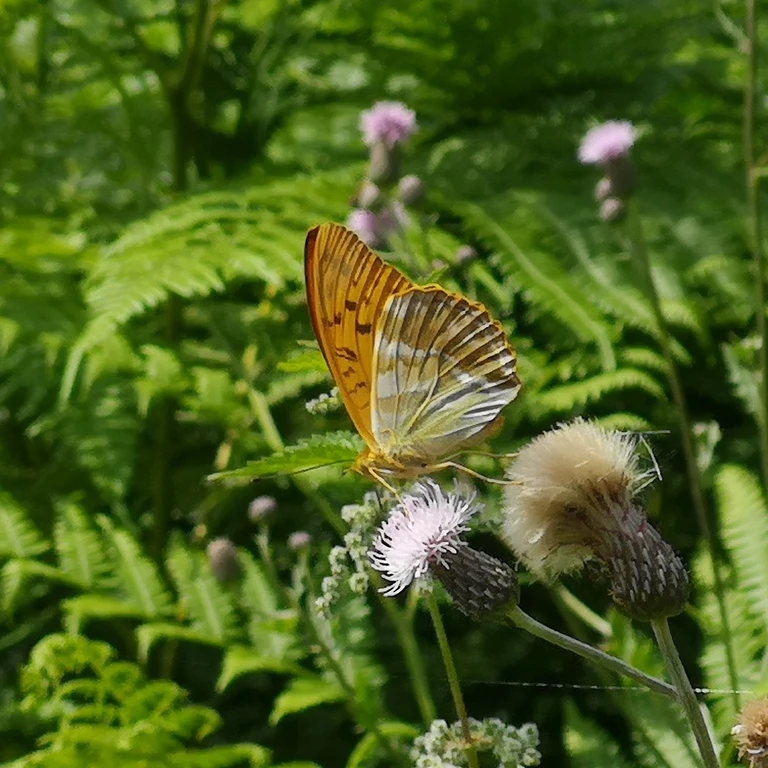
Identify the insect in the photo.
Argynnis paphia
